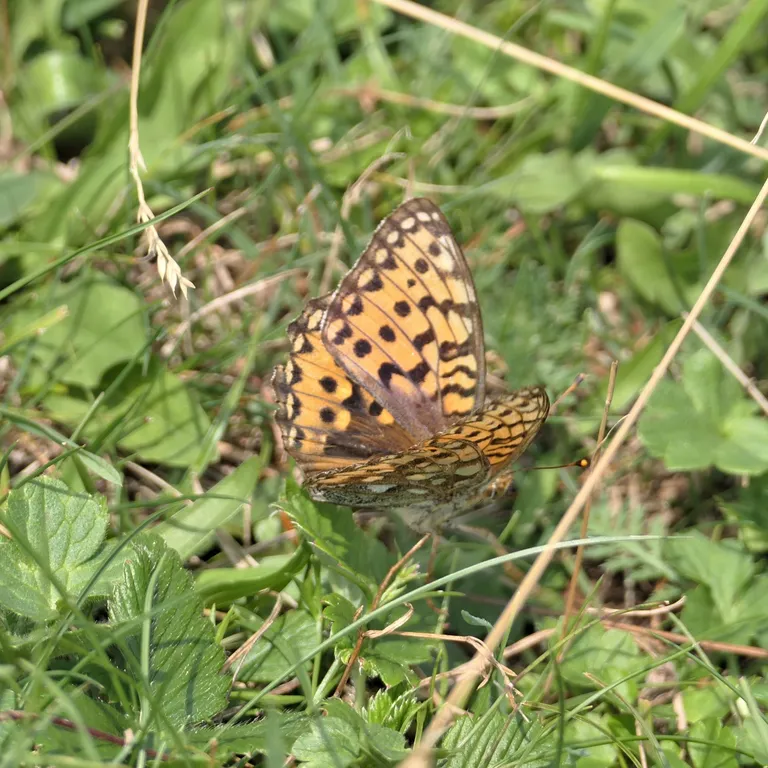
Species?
Speyeria aglaja
